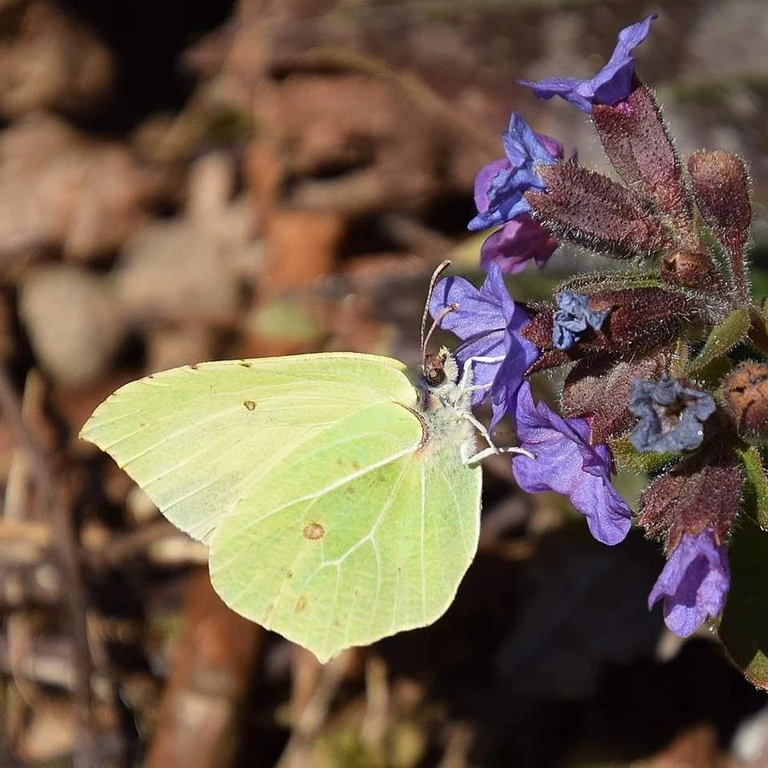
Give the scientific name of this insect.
Gonepteryx rhamni
